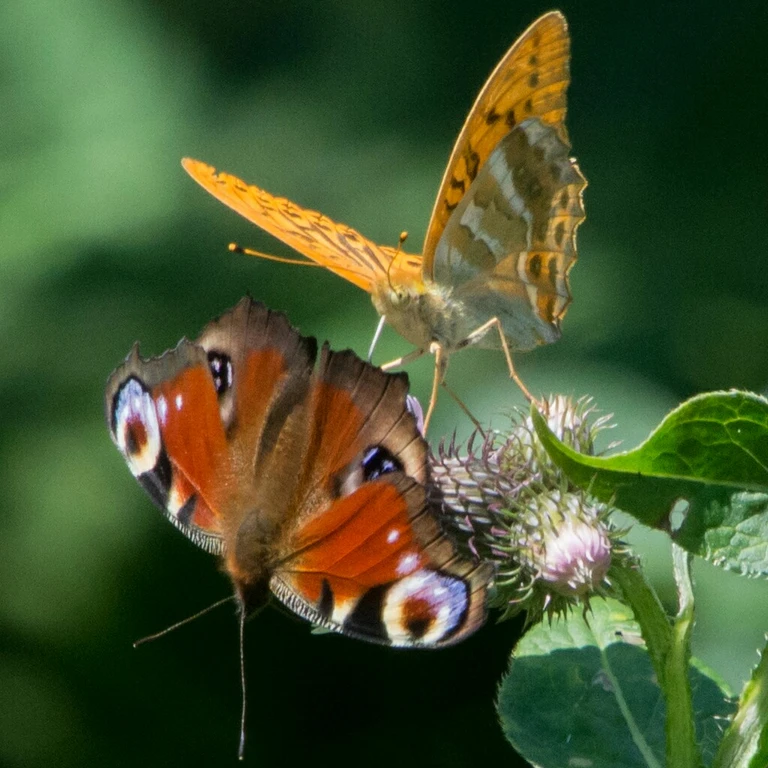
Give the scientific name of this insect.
Aglais io
